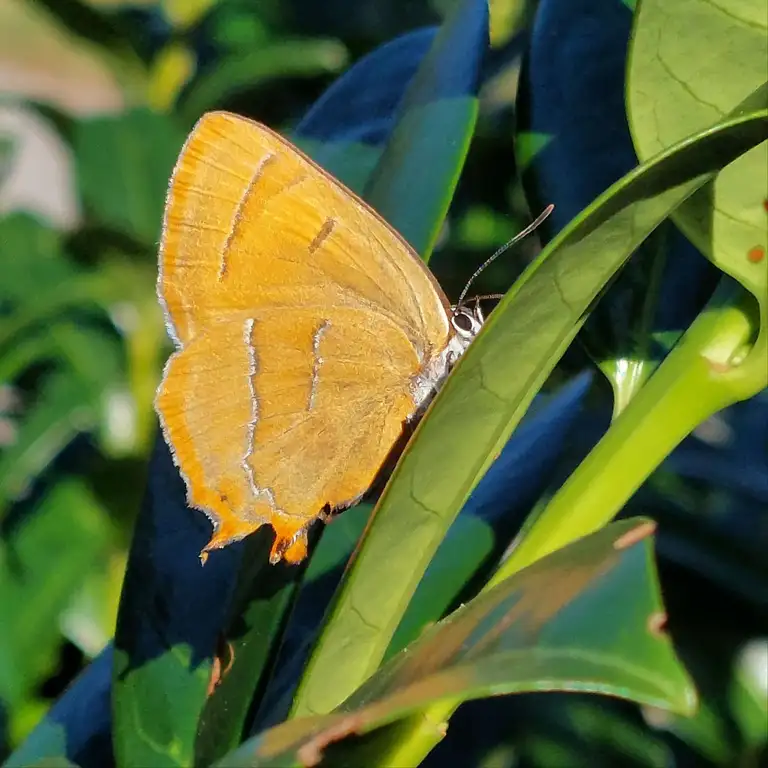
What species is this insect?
Thecla betulae
